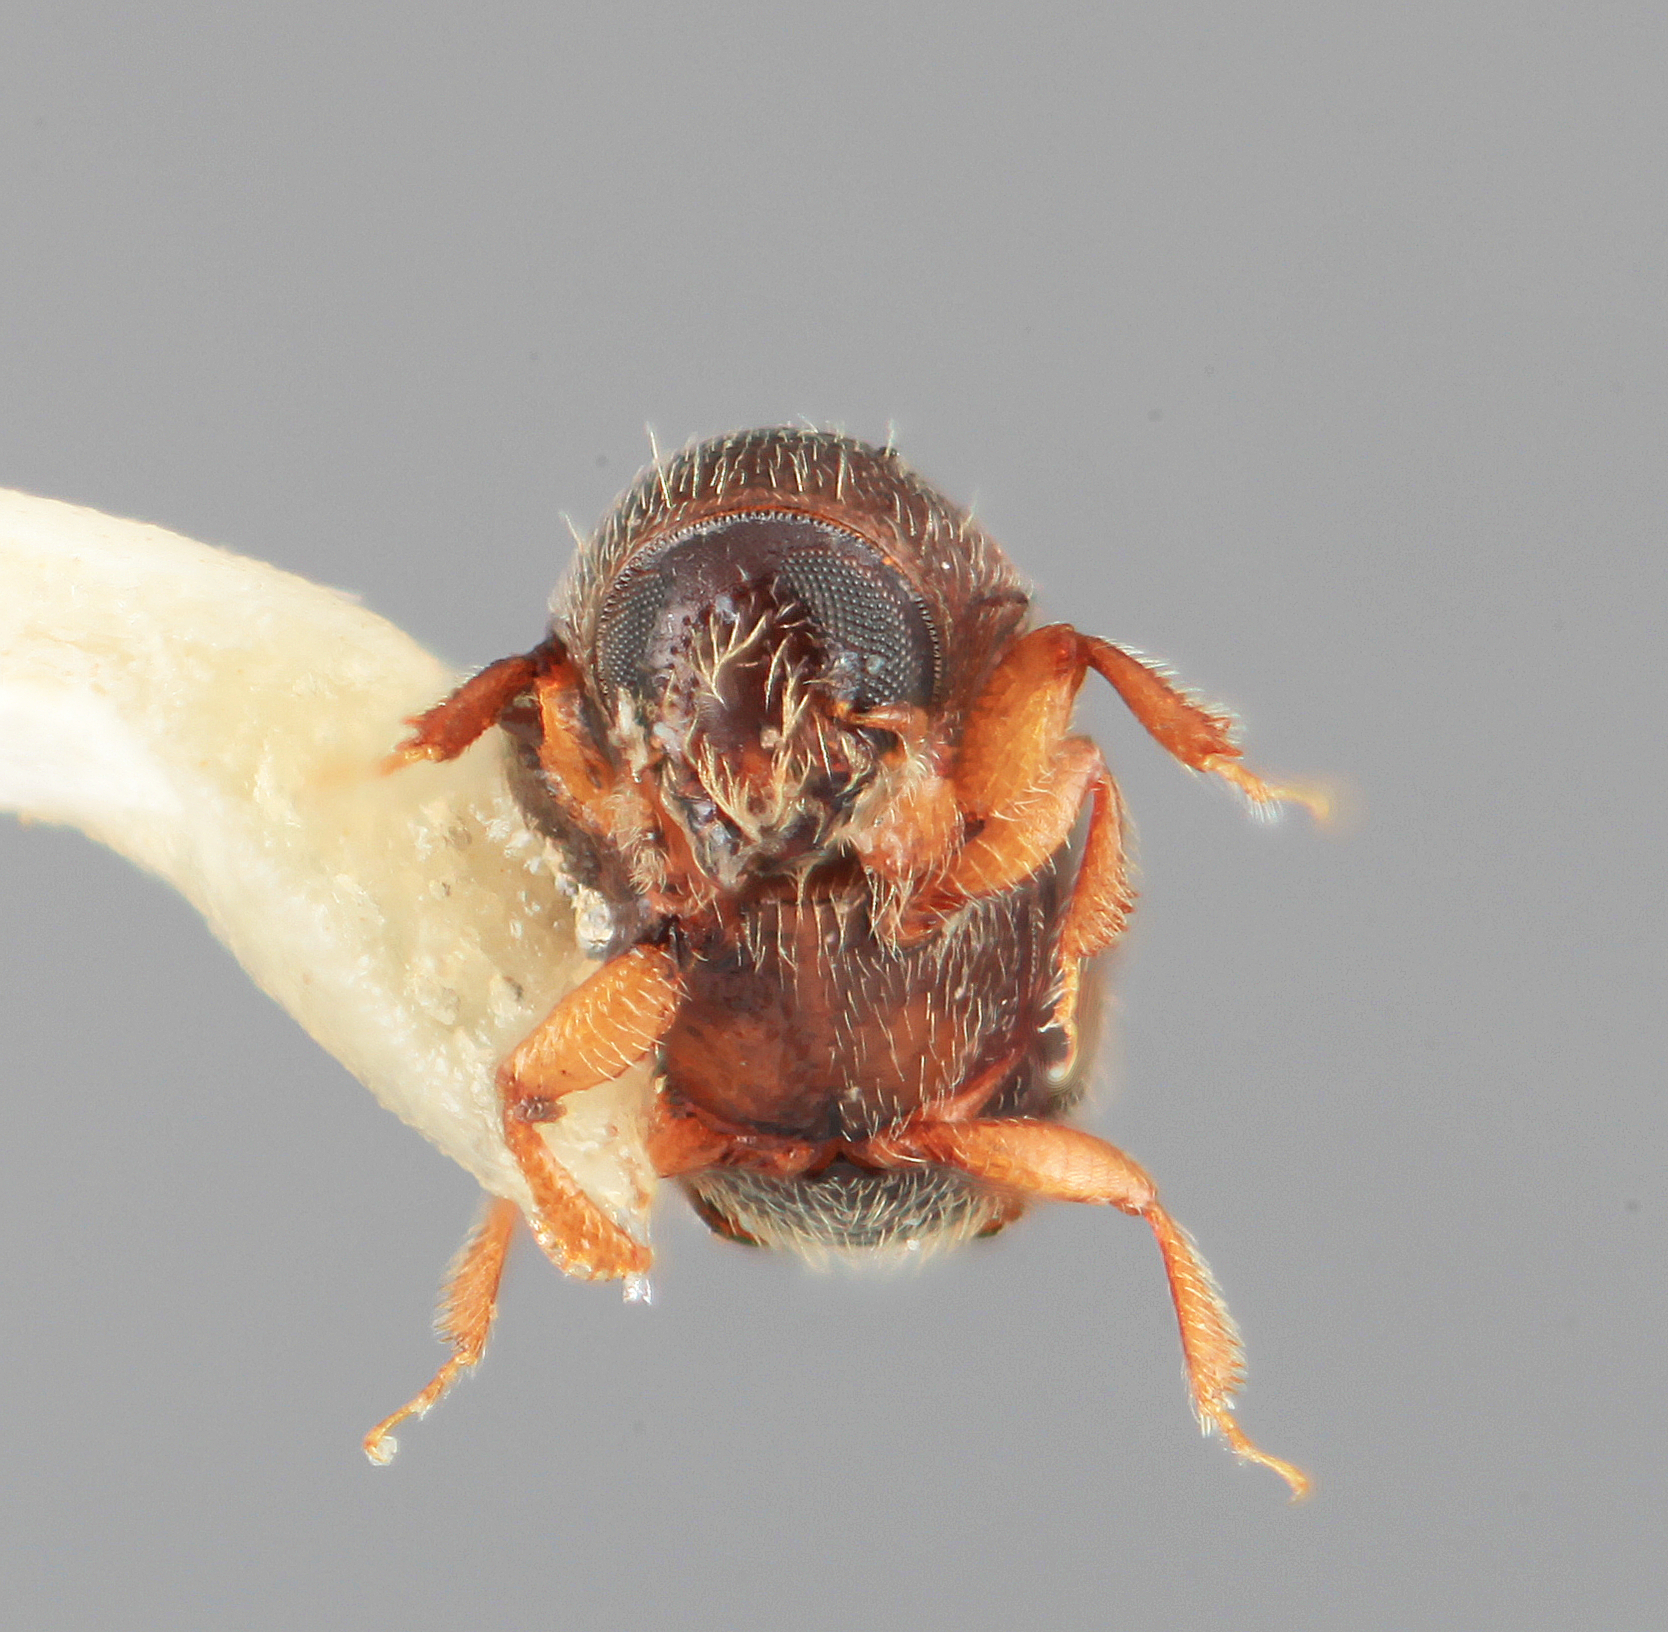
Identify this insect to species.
Scolytodes erineophilus
